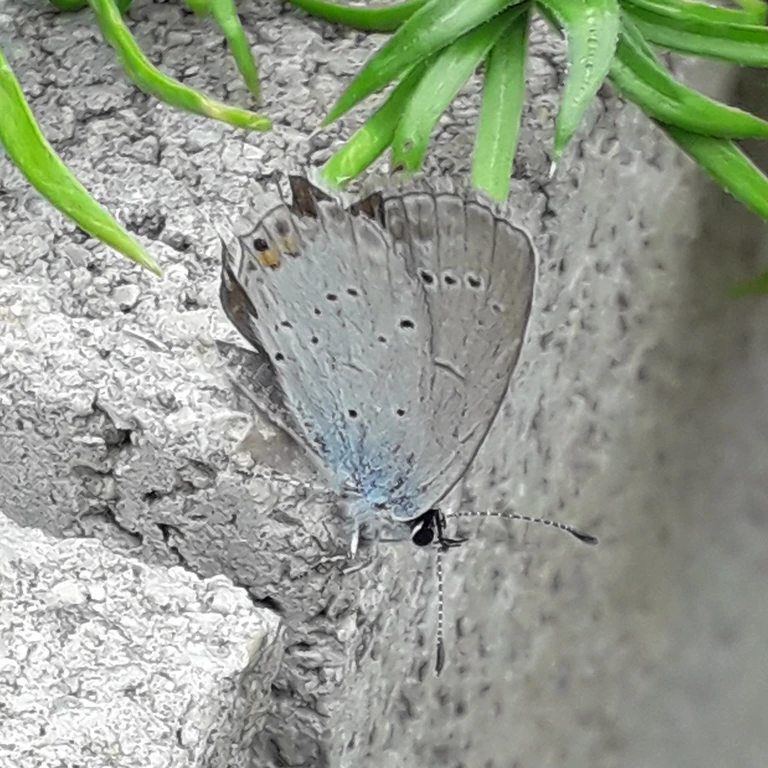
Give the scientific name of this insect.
Cupido argiades (also Elkalyce argiades)
